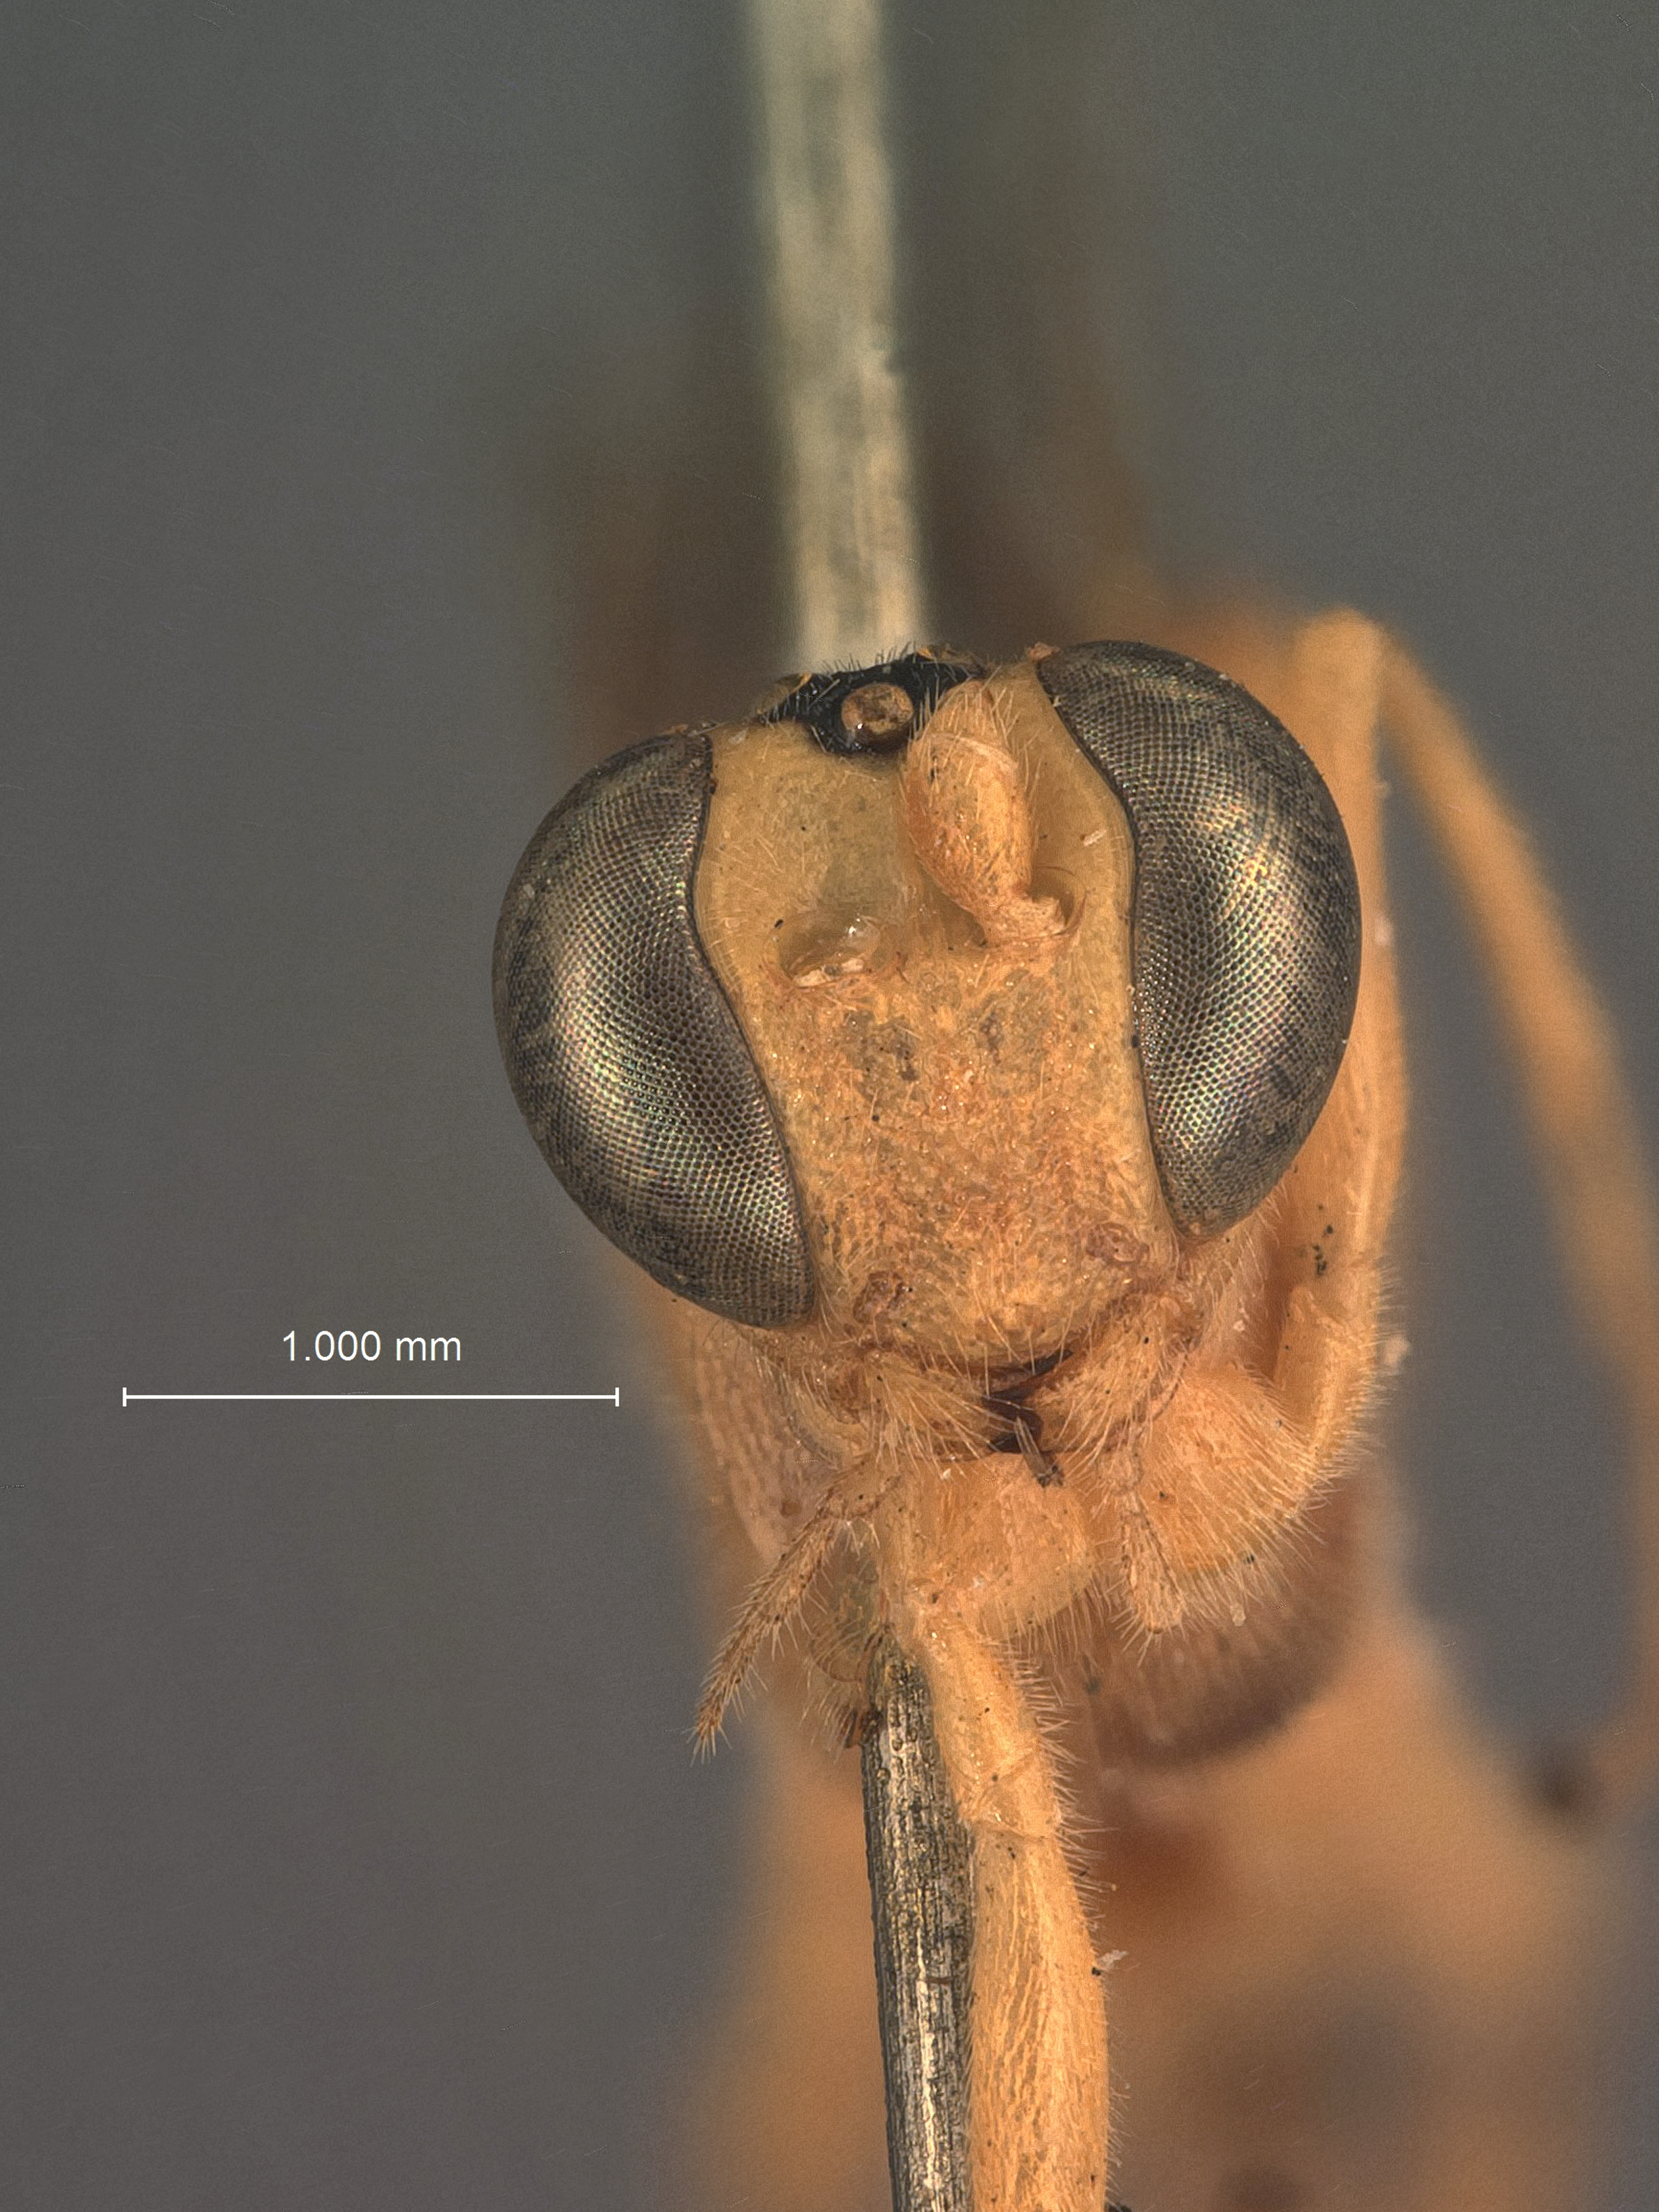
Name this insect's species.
Hyposoter flavus
